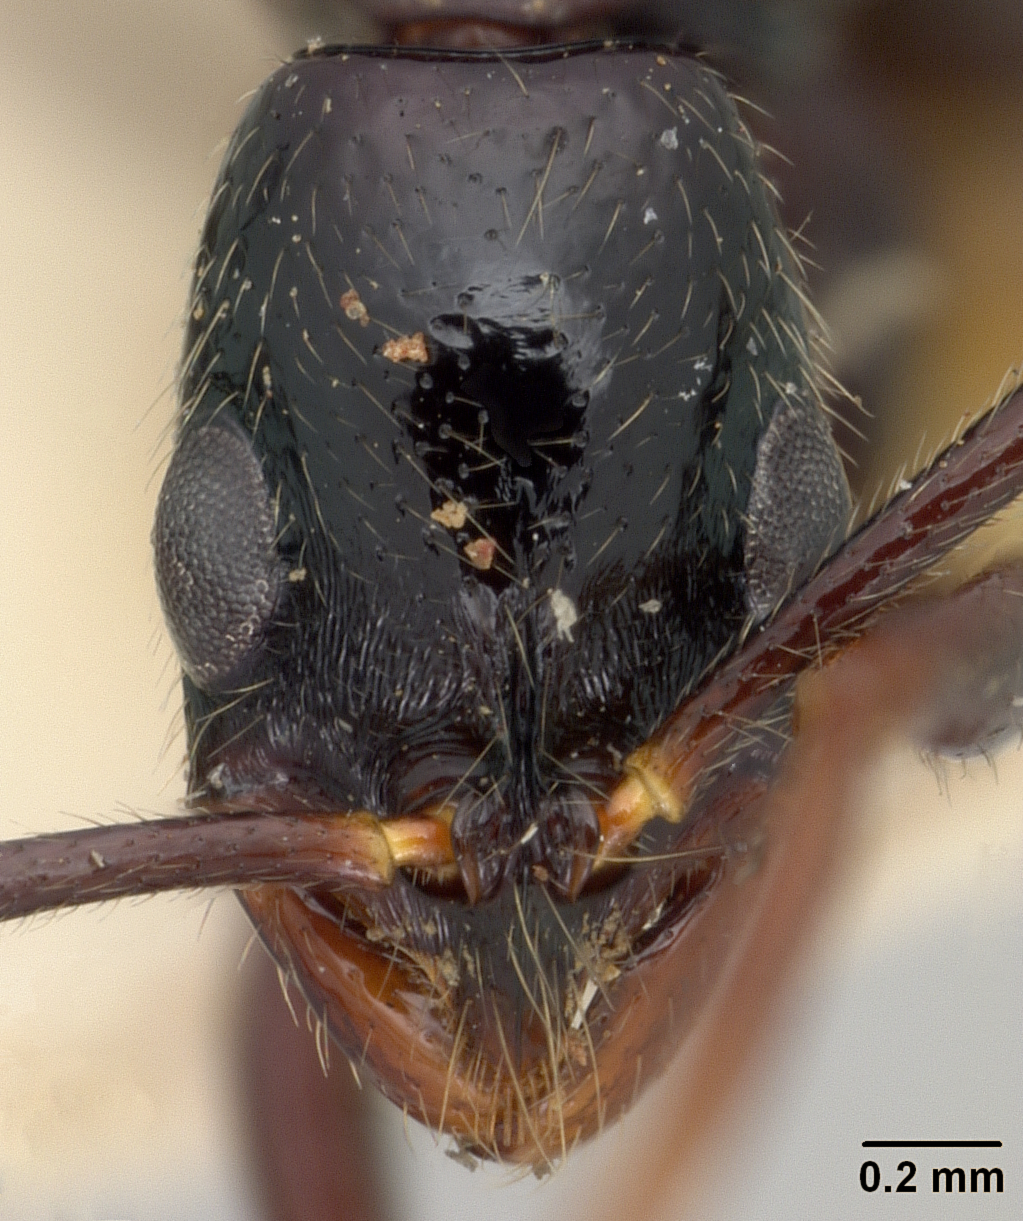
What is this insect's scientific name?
Leptogenys vitiensis
